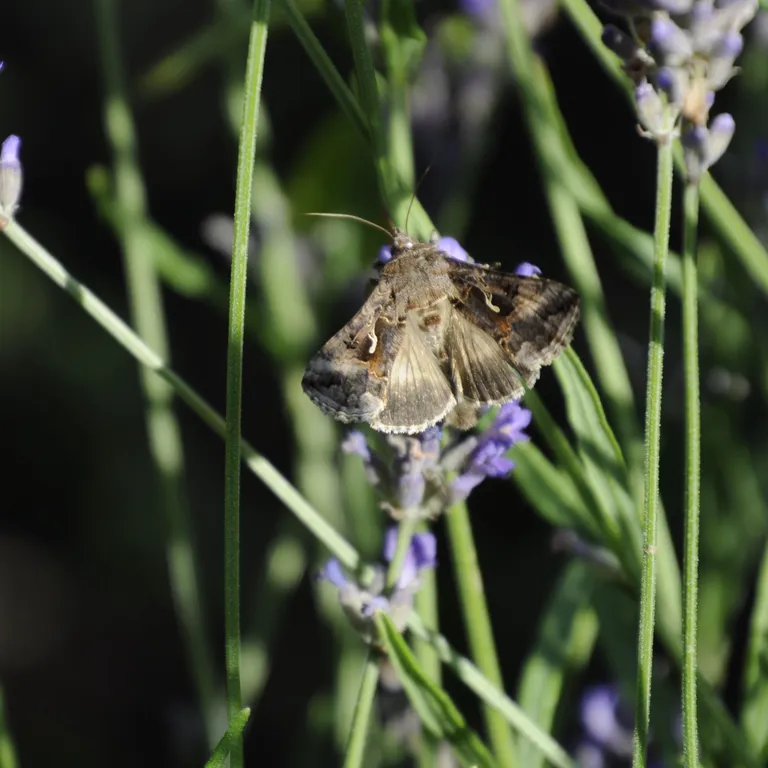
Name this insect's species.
Autographa gamma
